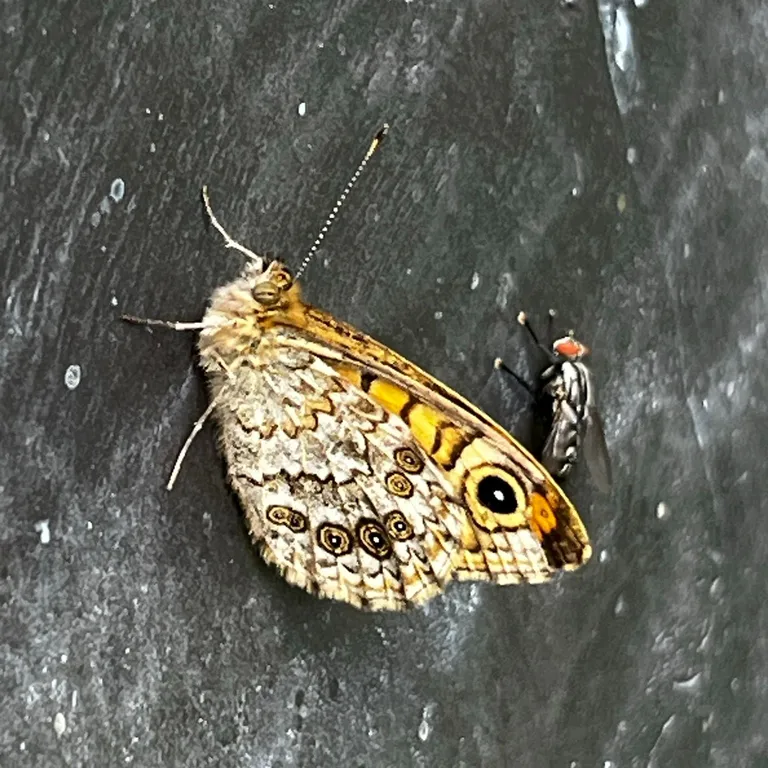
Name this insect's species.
Lasiommata megera (also Pararge megera)
